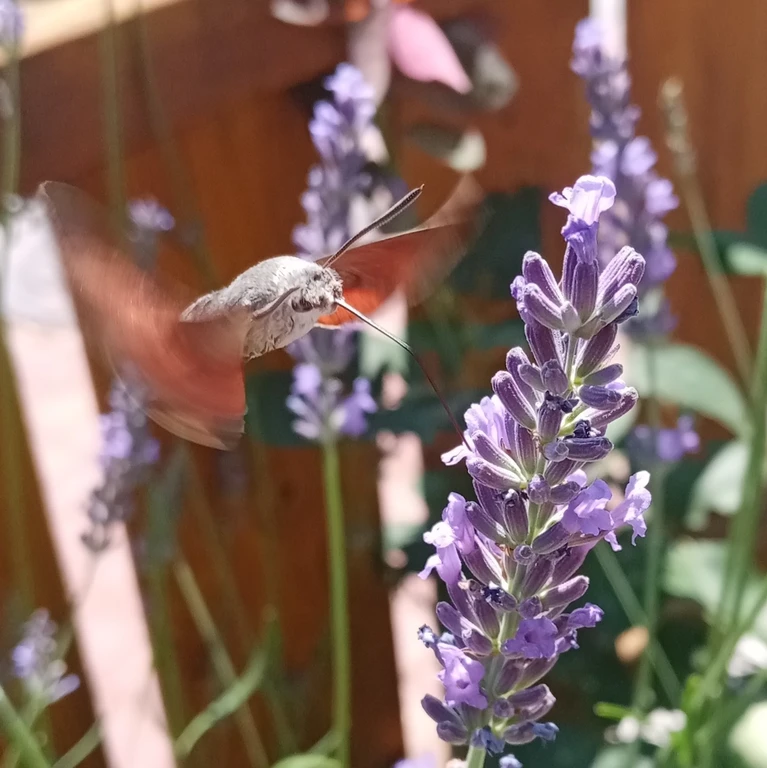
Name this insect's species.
Macroglossum stellatarum
